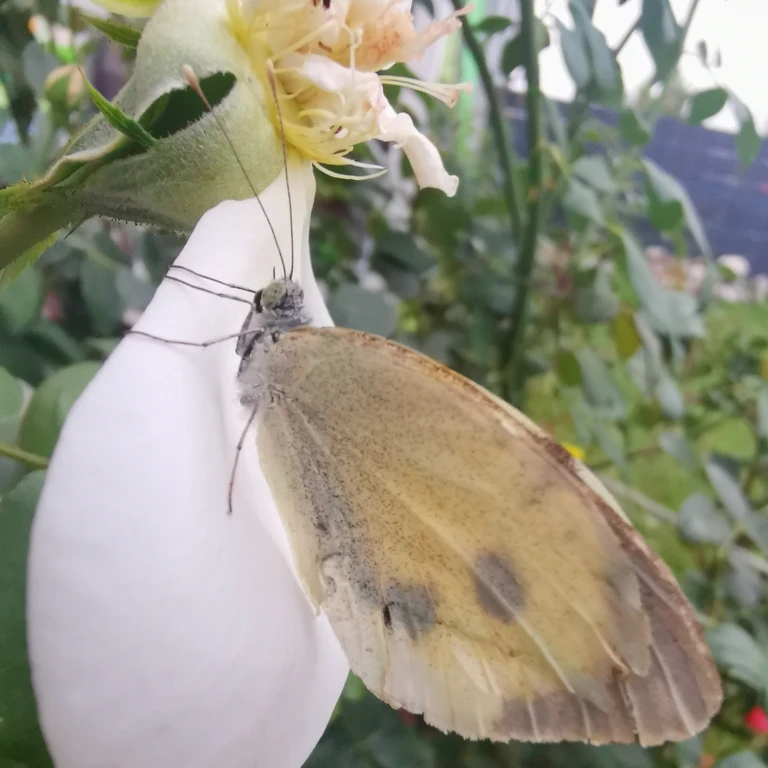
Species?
Pieris brassicae
